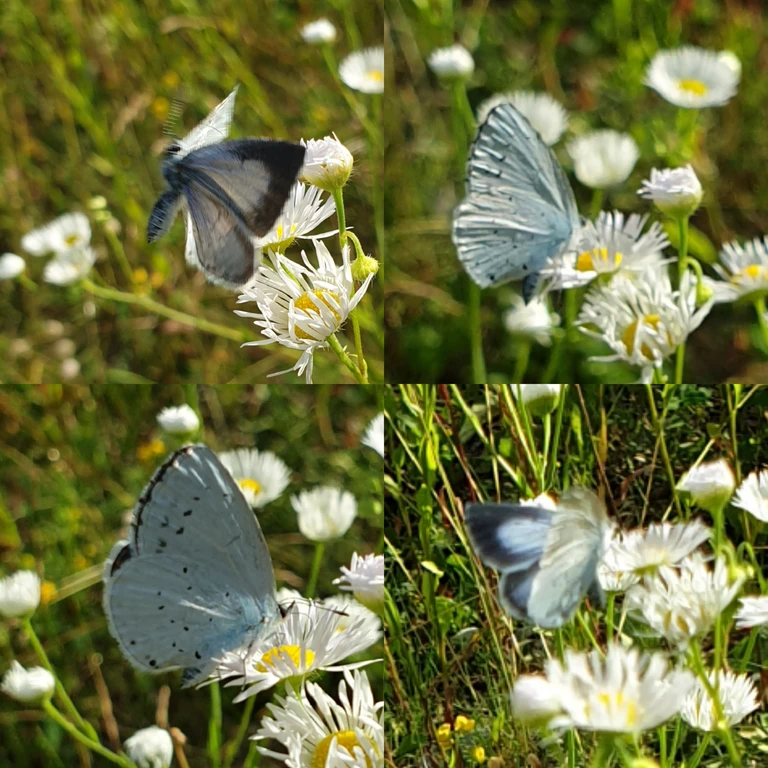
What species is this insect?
Celastrina argiolus
